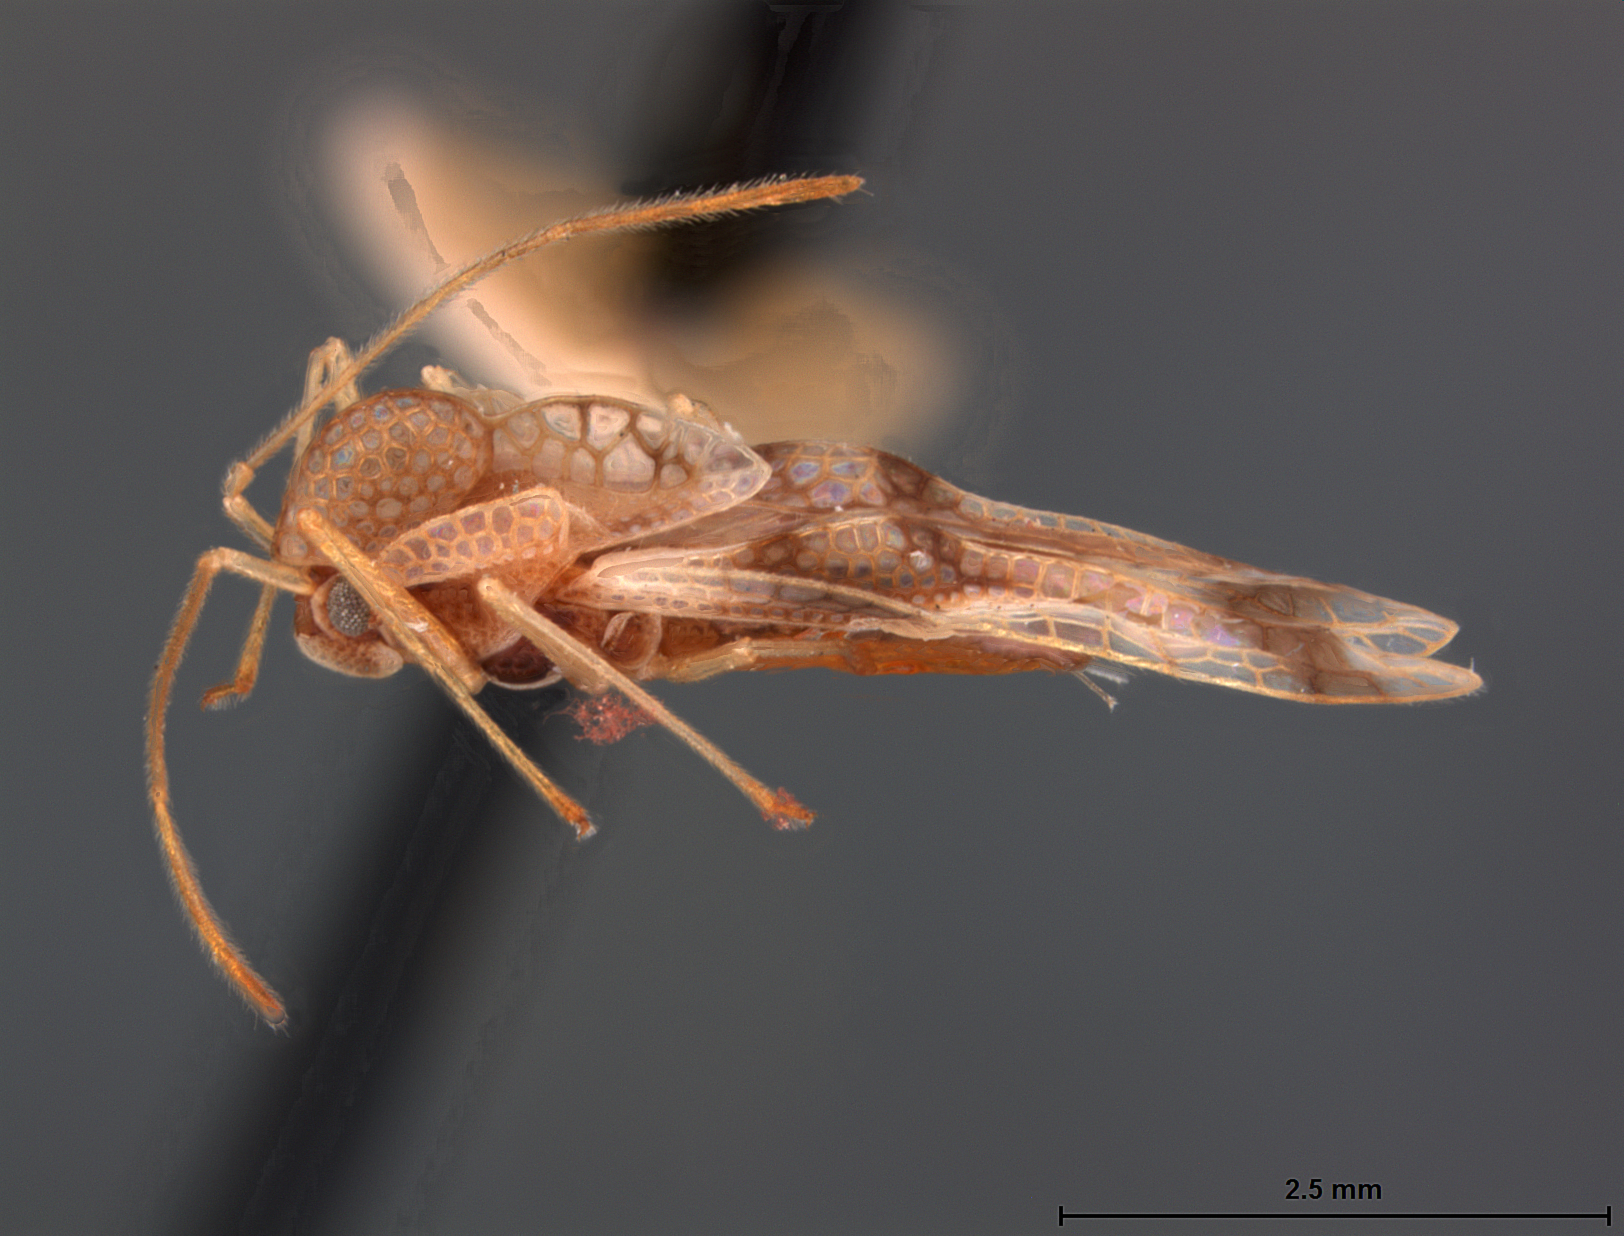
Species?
Stephanitis svensoni
